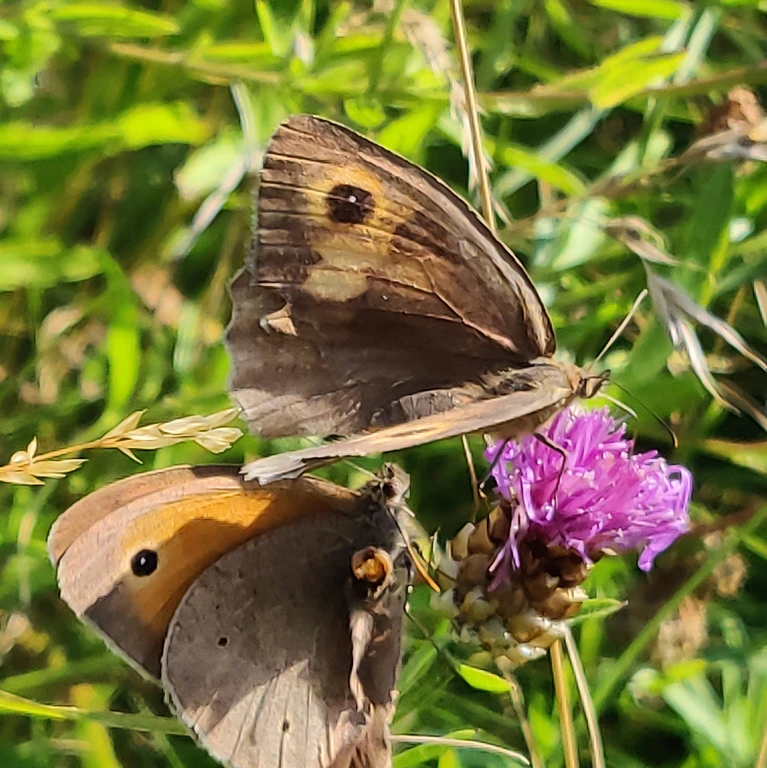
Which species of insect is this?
Maniola jurtina
